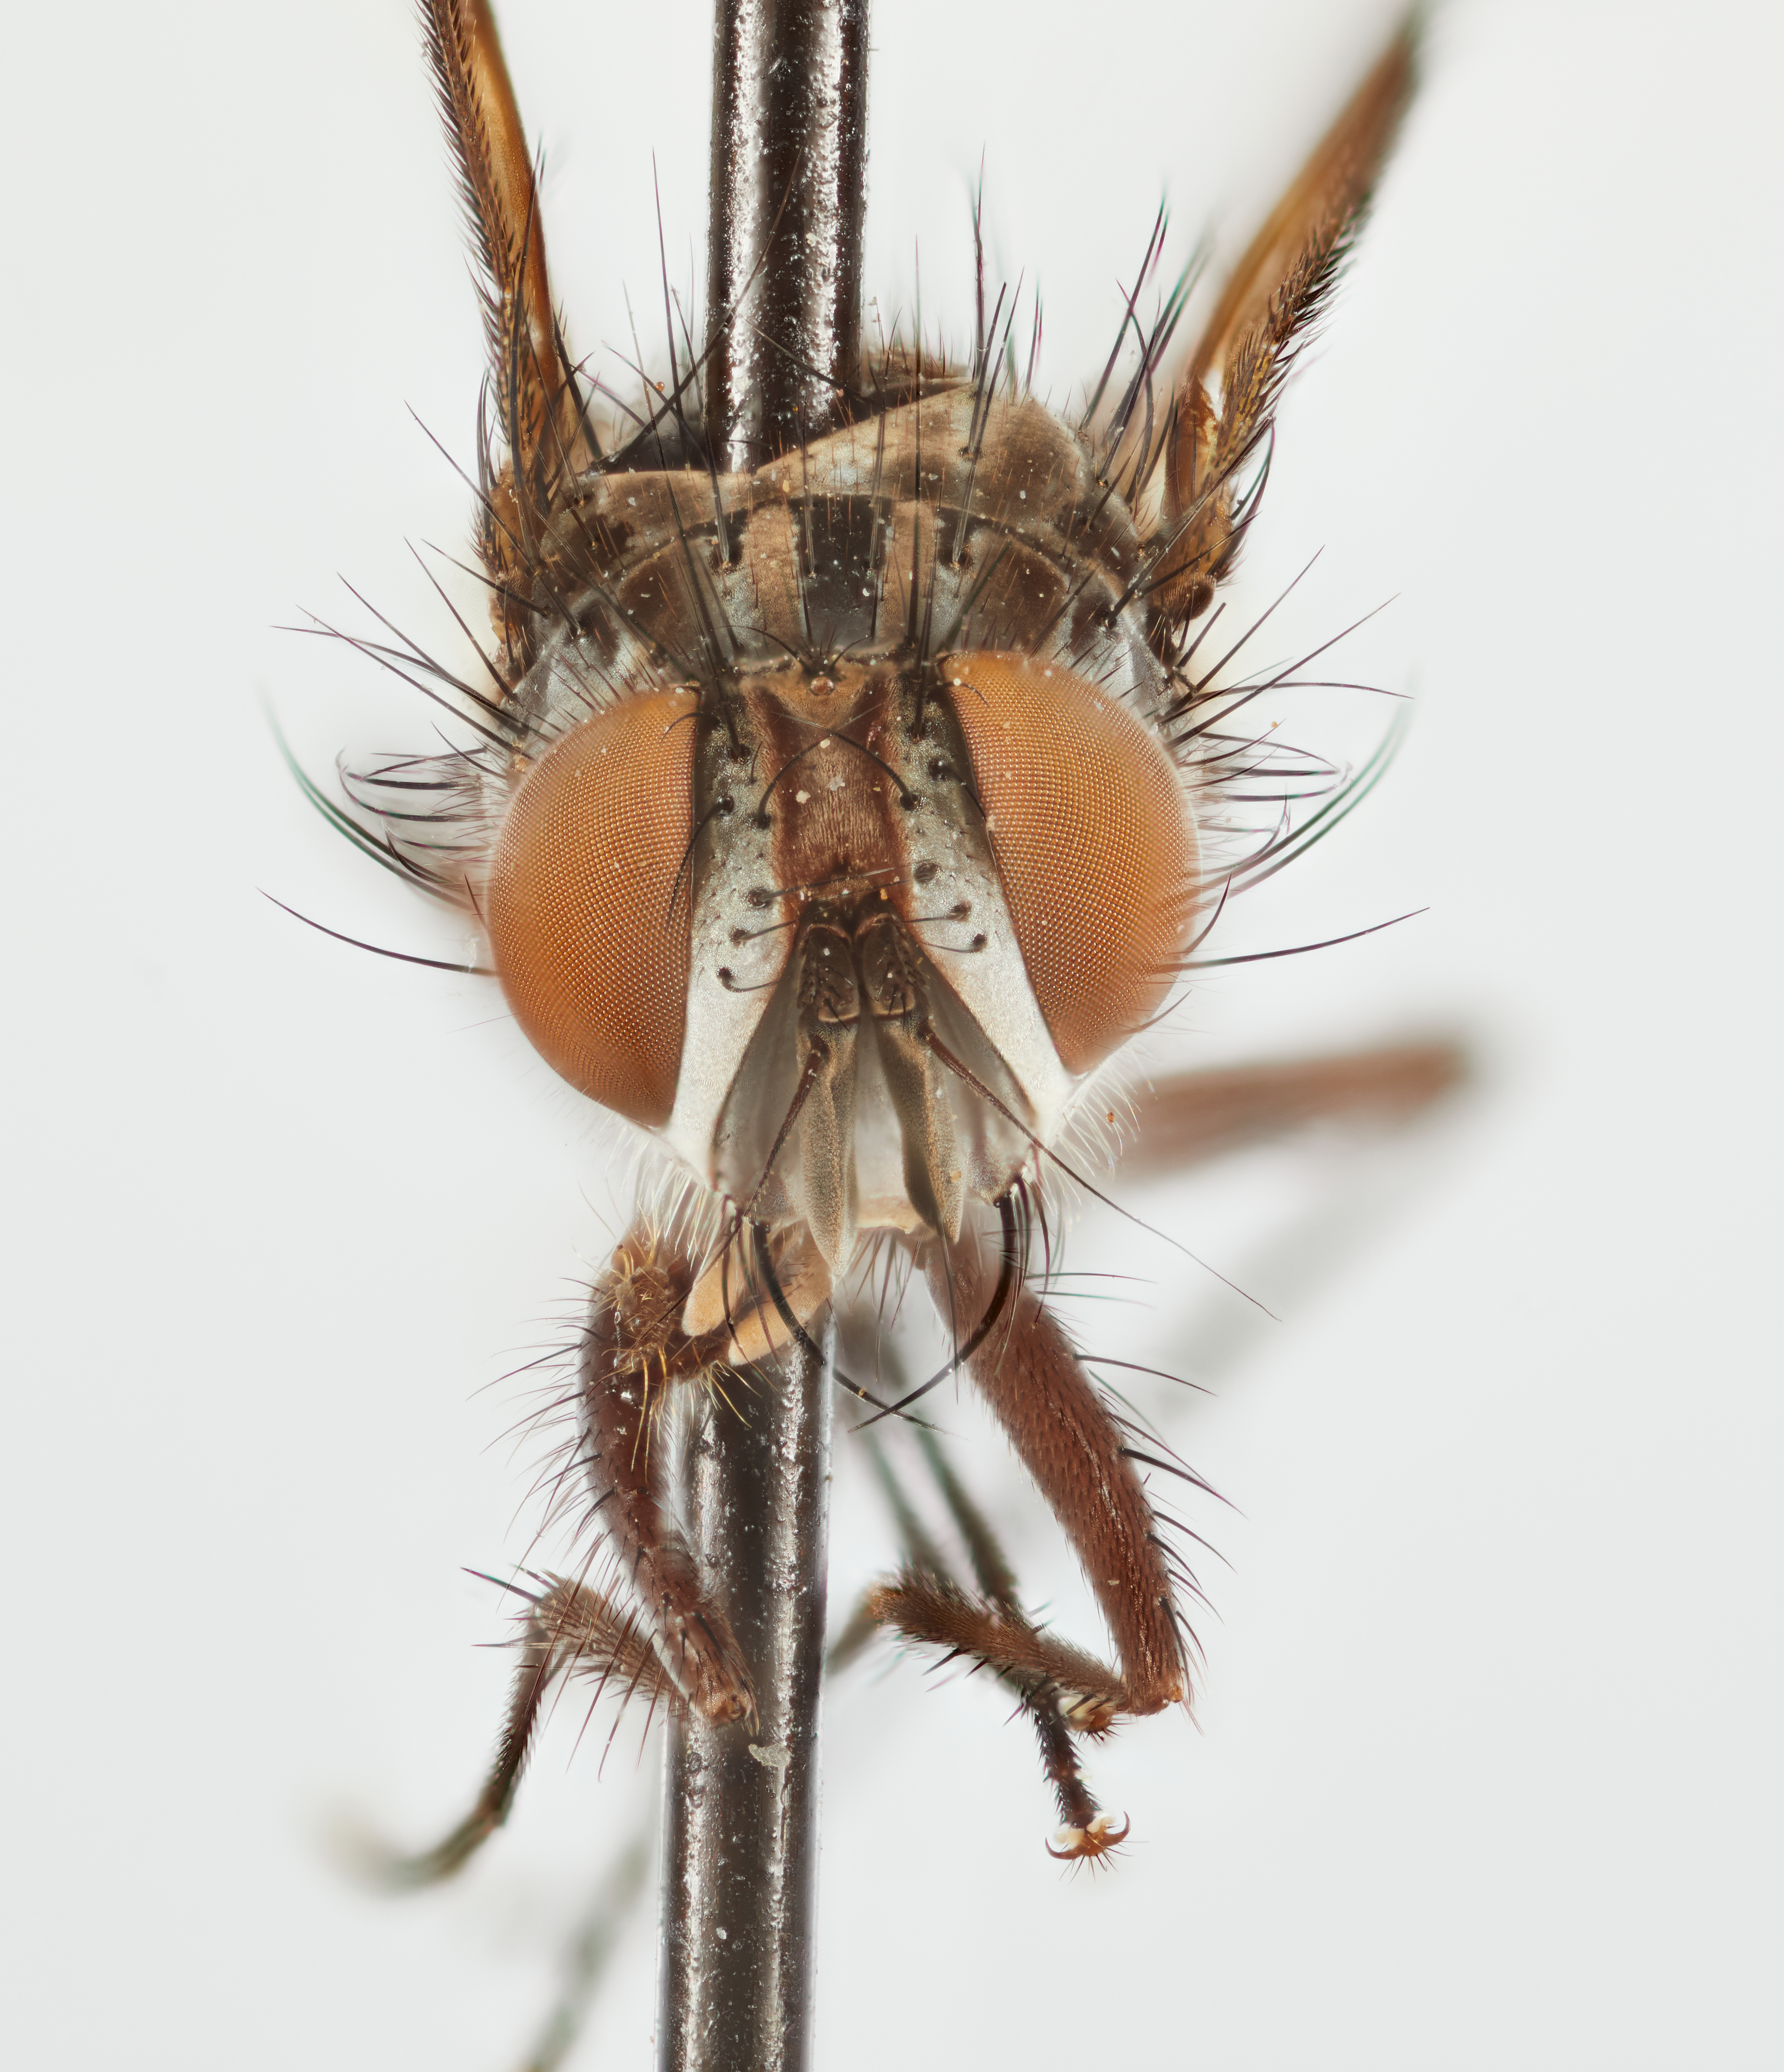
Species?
Epiphanocera costalis
